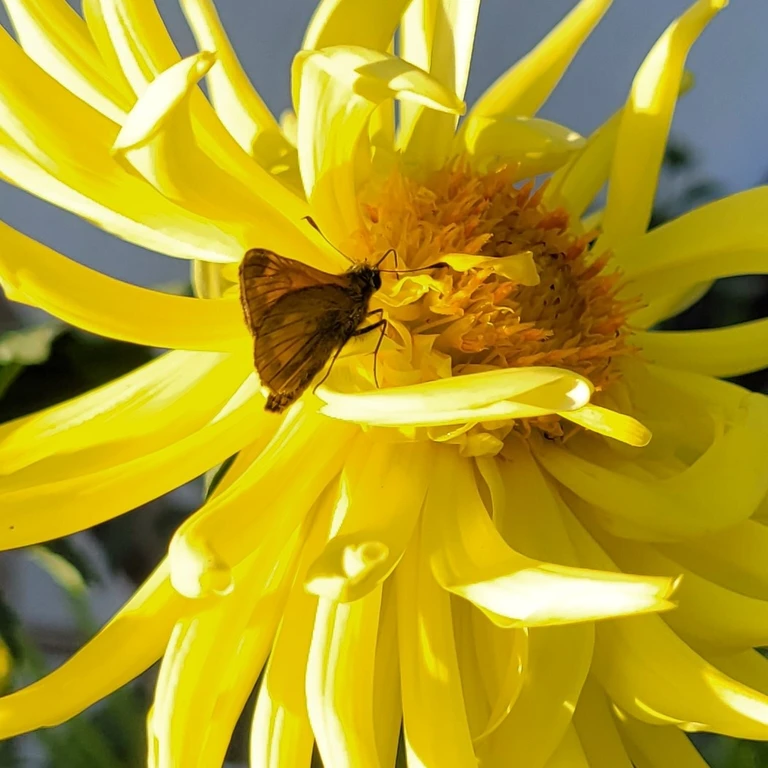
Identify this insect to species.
Ochlodes sylvanus (also Ochlodes venata)
